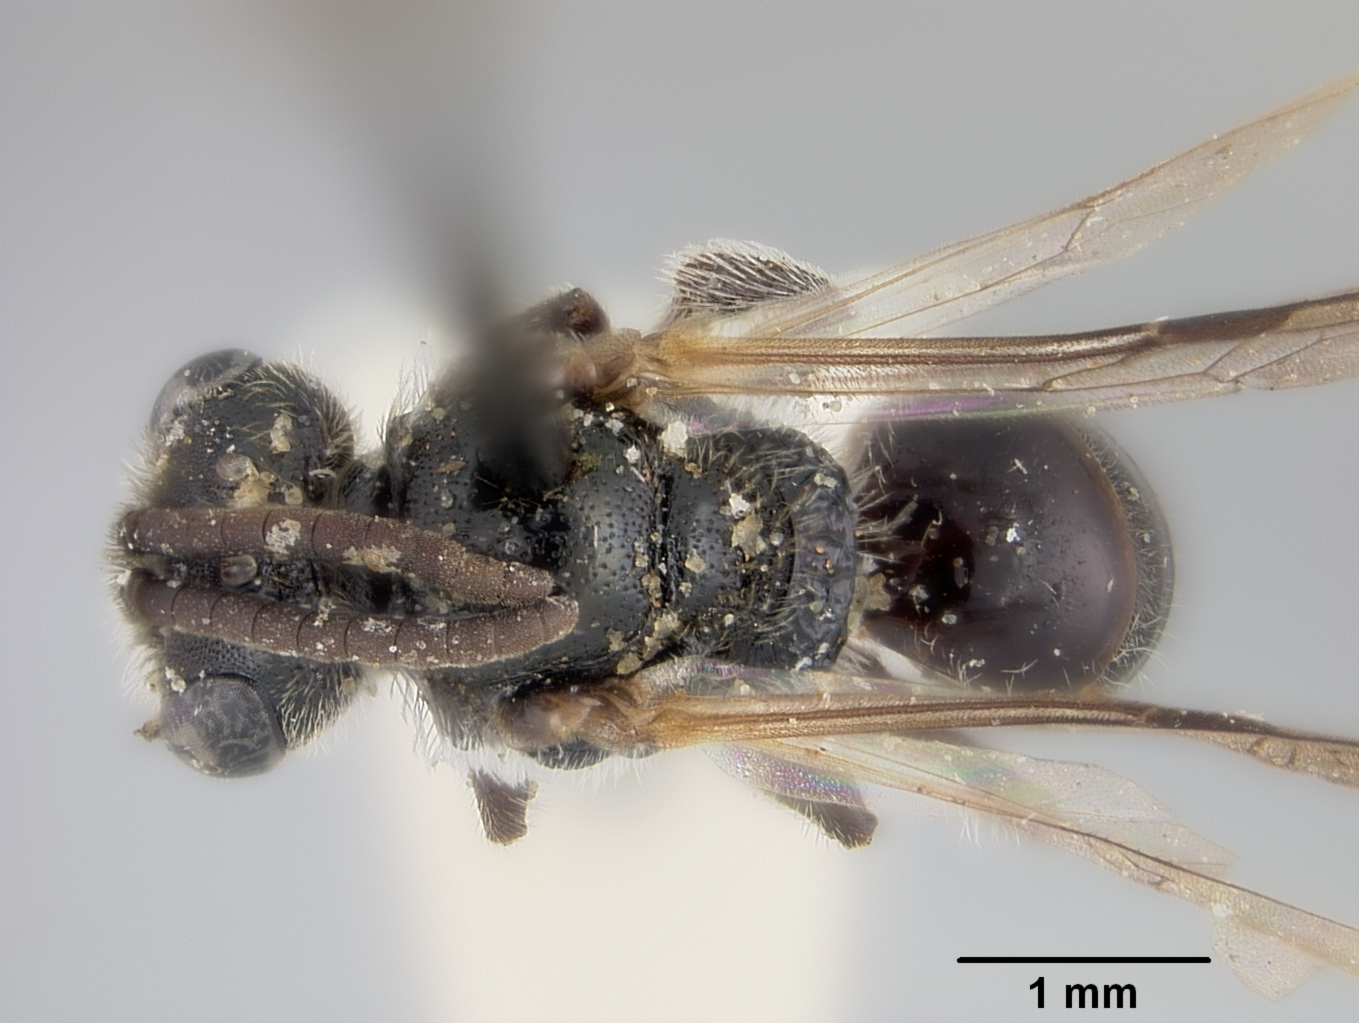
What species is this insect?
Sphecodes coronus
